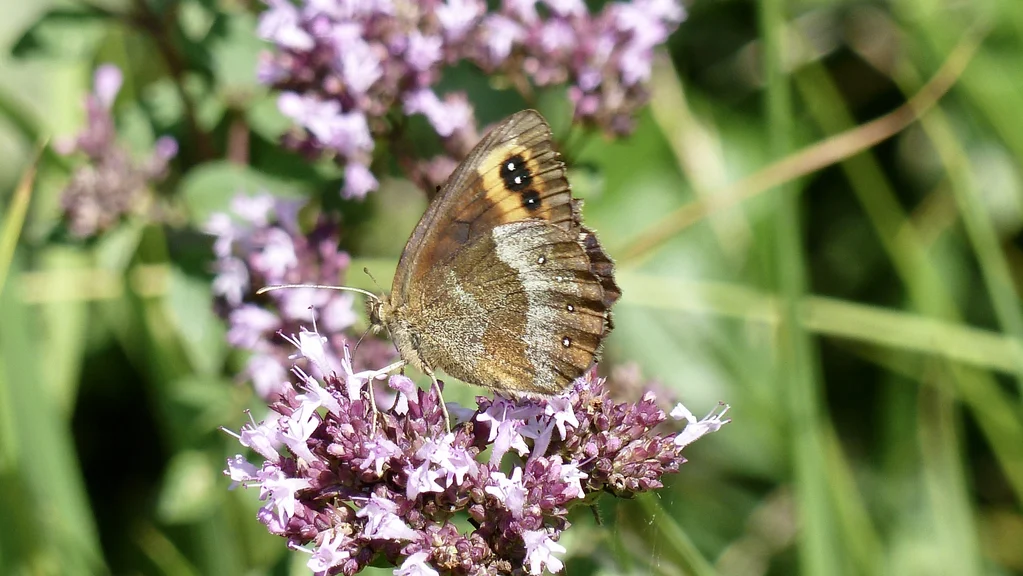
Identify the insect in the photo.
Erebia aethiops
